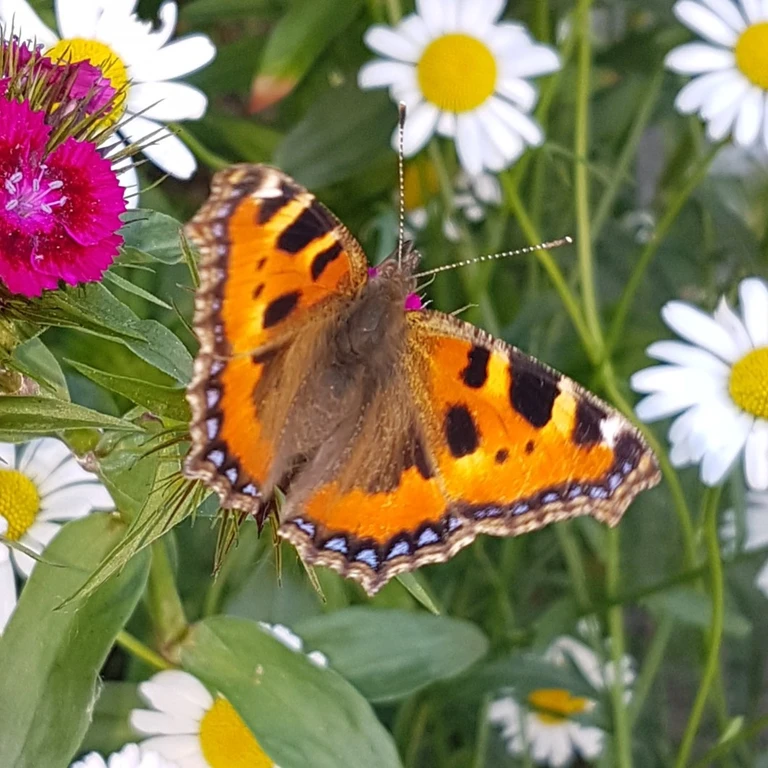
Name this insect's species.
Aglais urticae
